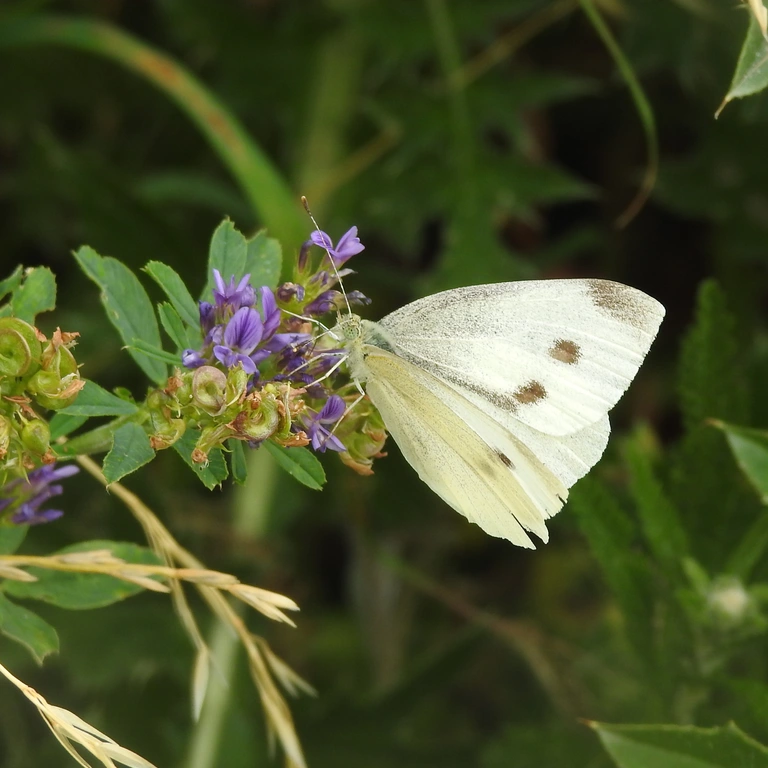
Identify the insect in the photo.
Pieris rapae
